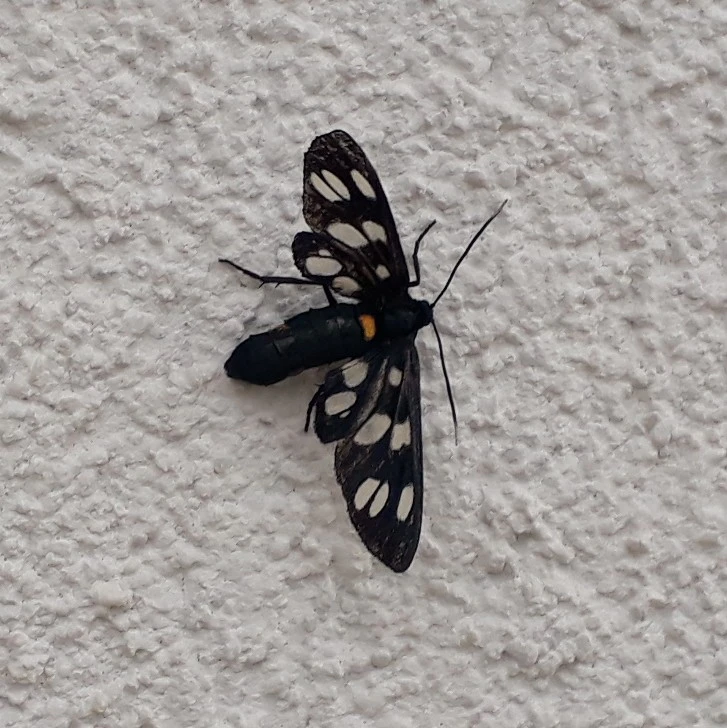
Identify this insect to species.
Amata phegea
